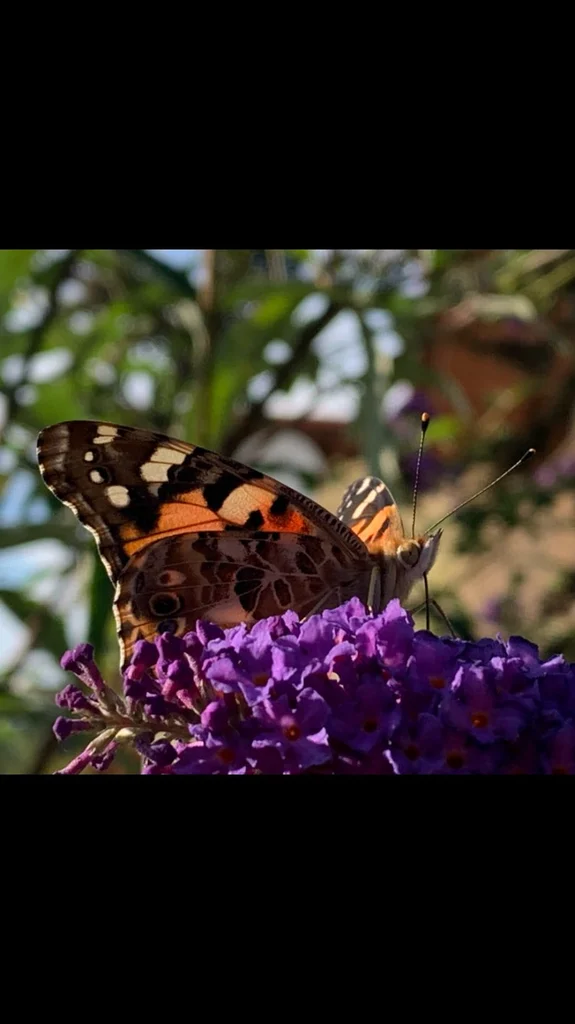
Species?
Vanessa cardui
